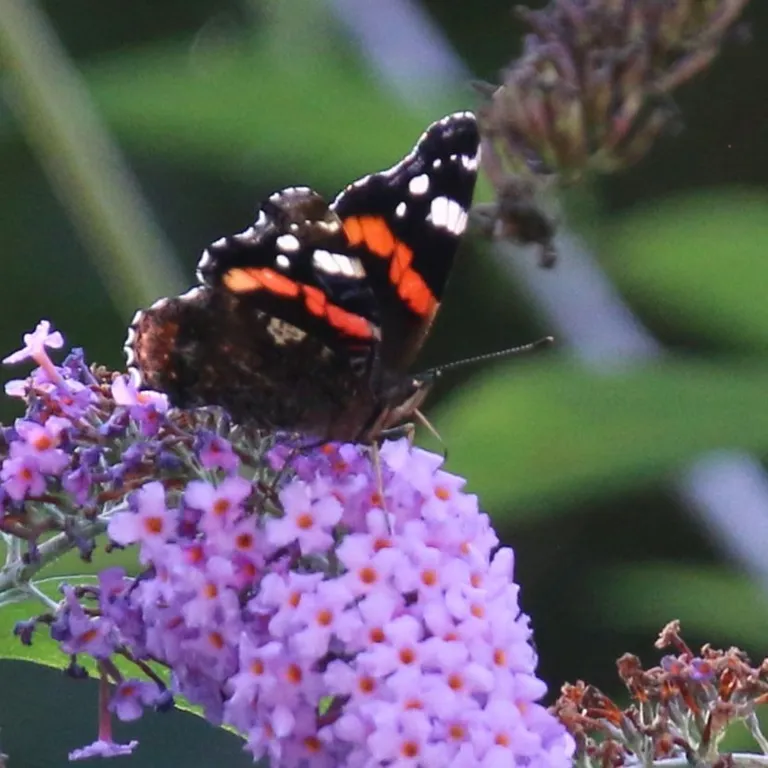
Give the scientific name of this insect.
Vanessa atalanta
